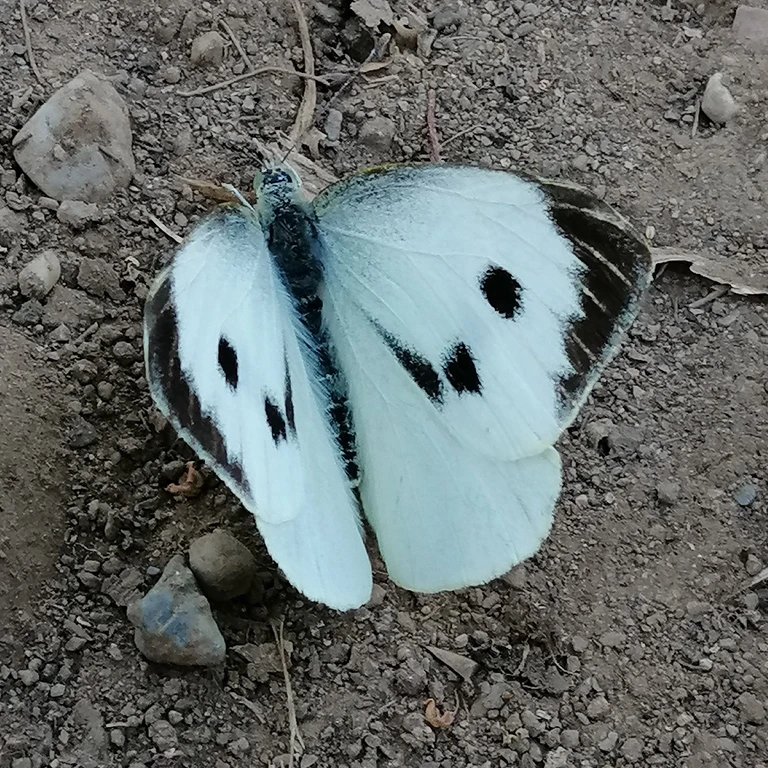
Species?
Pieris brassicae
